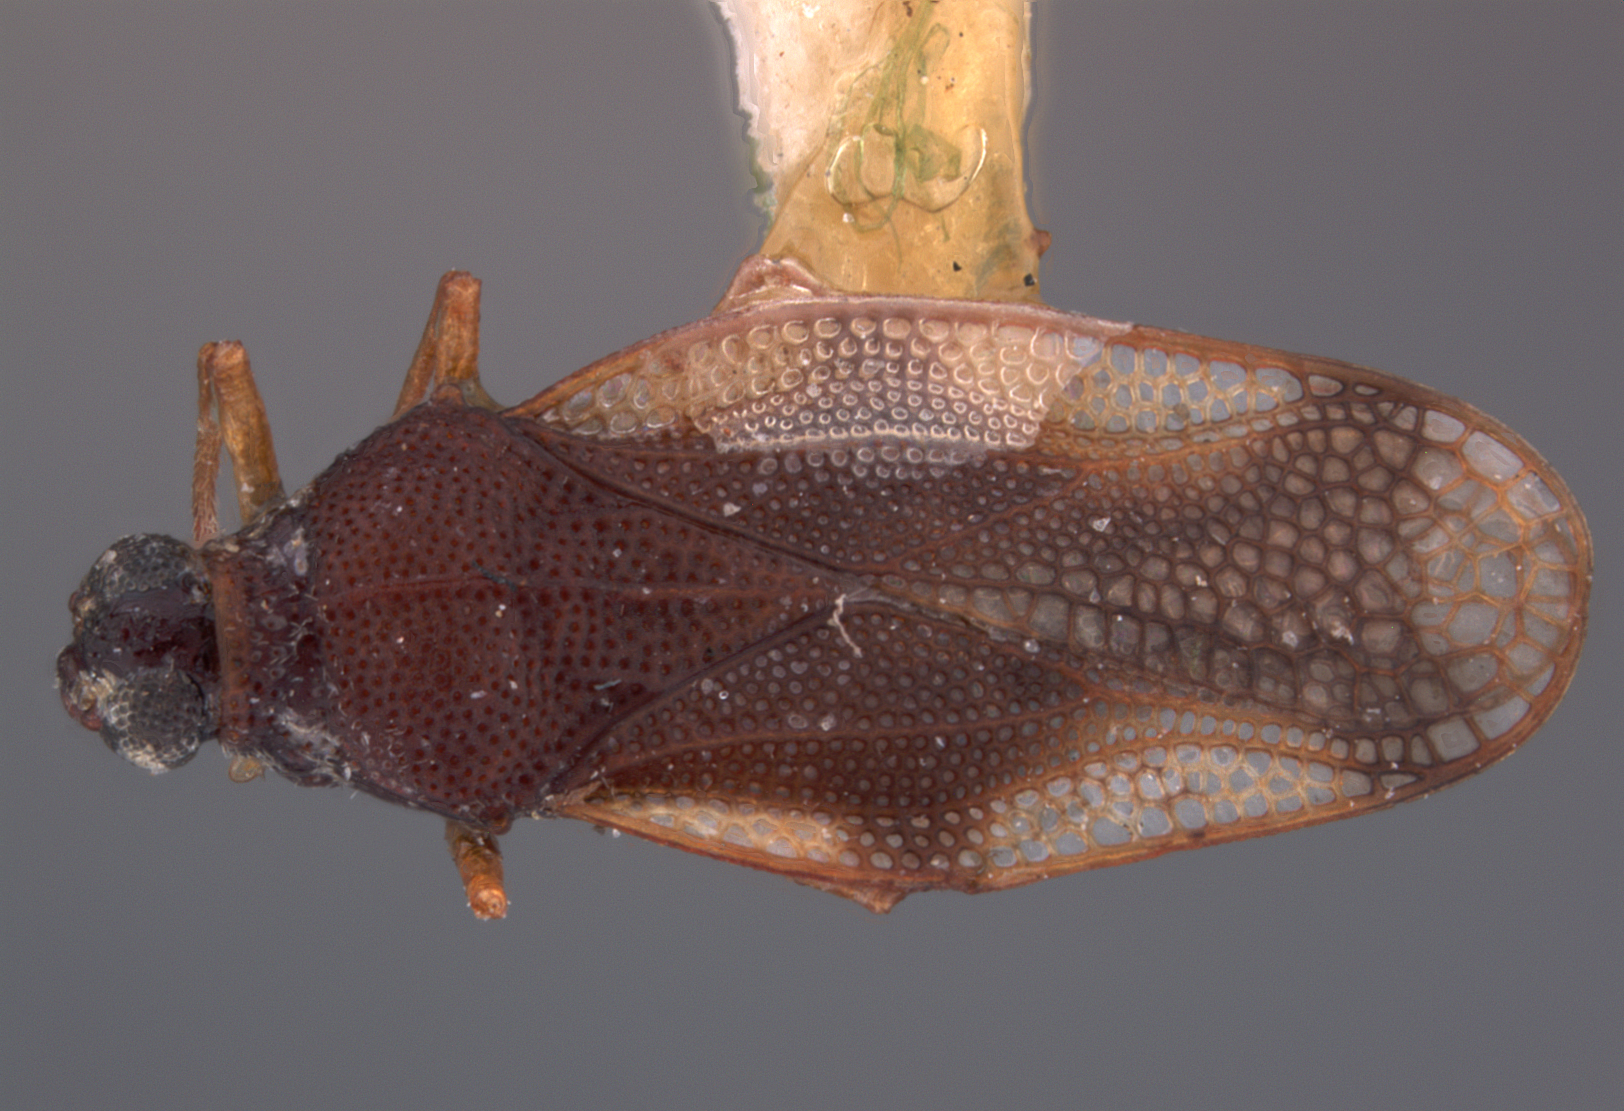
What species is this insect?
Eteoneus confectus
